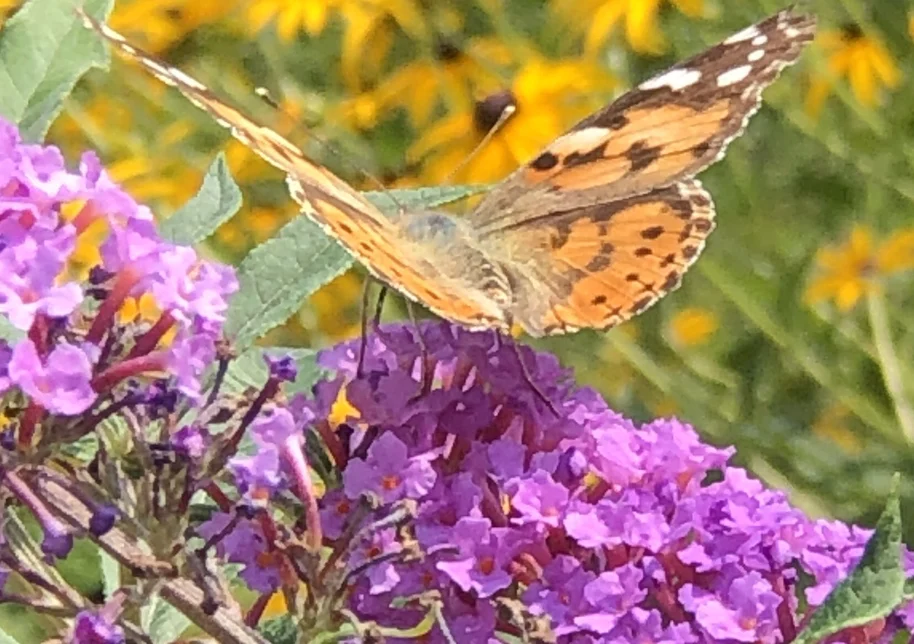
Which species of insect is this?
Vanessa cardui
